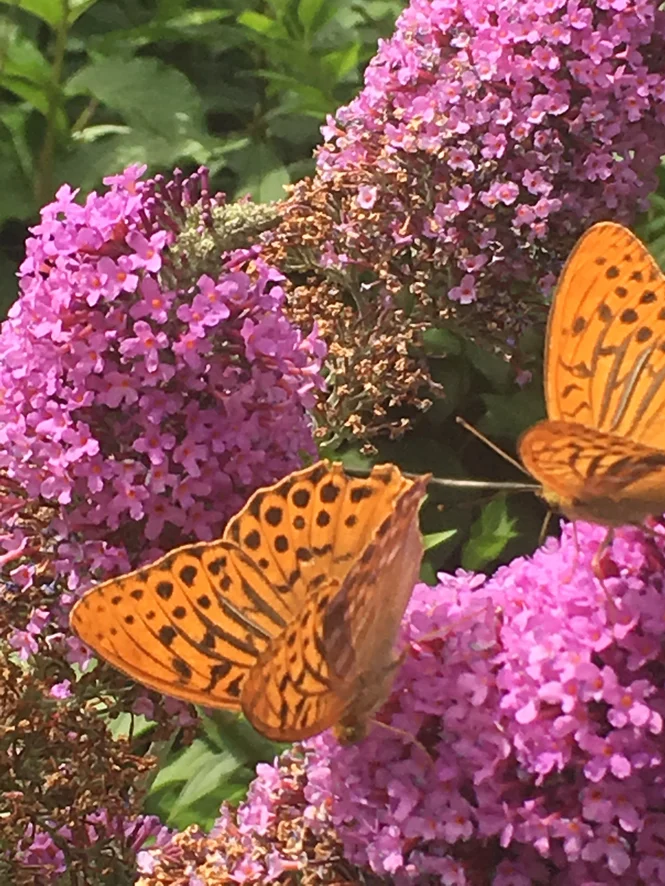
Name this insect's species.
Argynnis paphia
